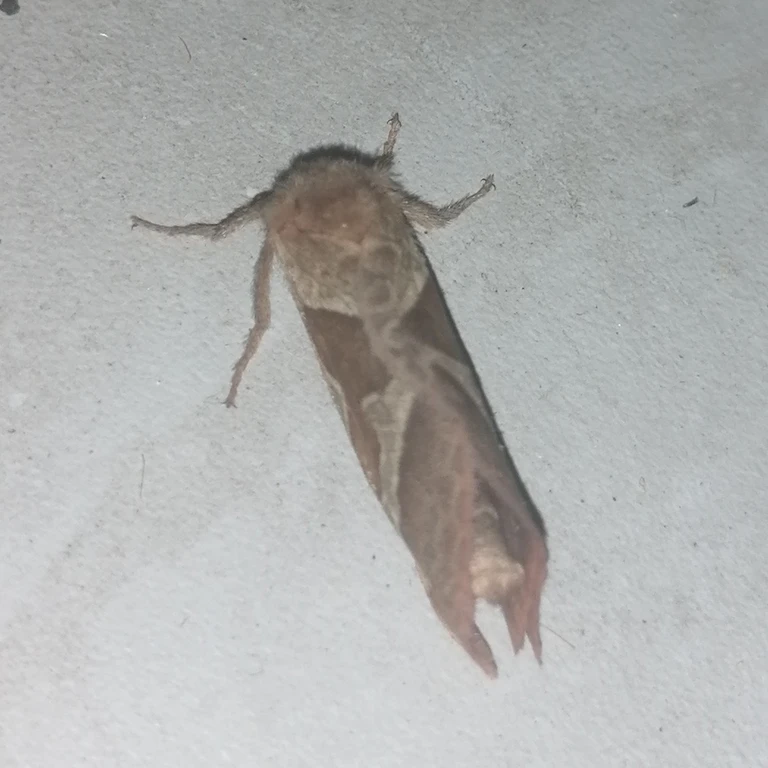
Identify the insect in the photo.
Triodia sylvina
